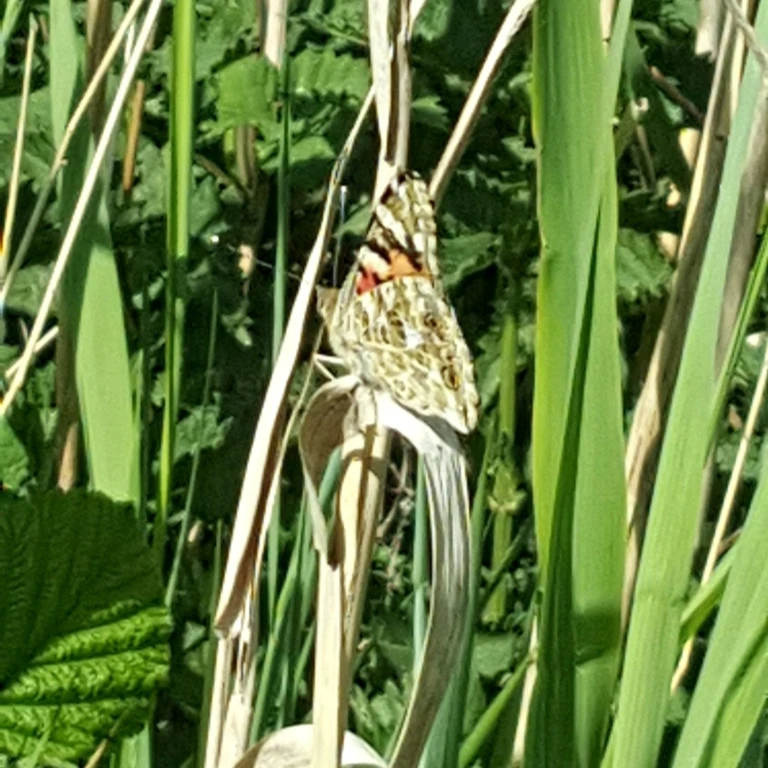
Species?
Vanessa cardui
